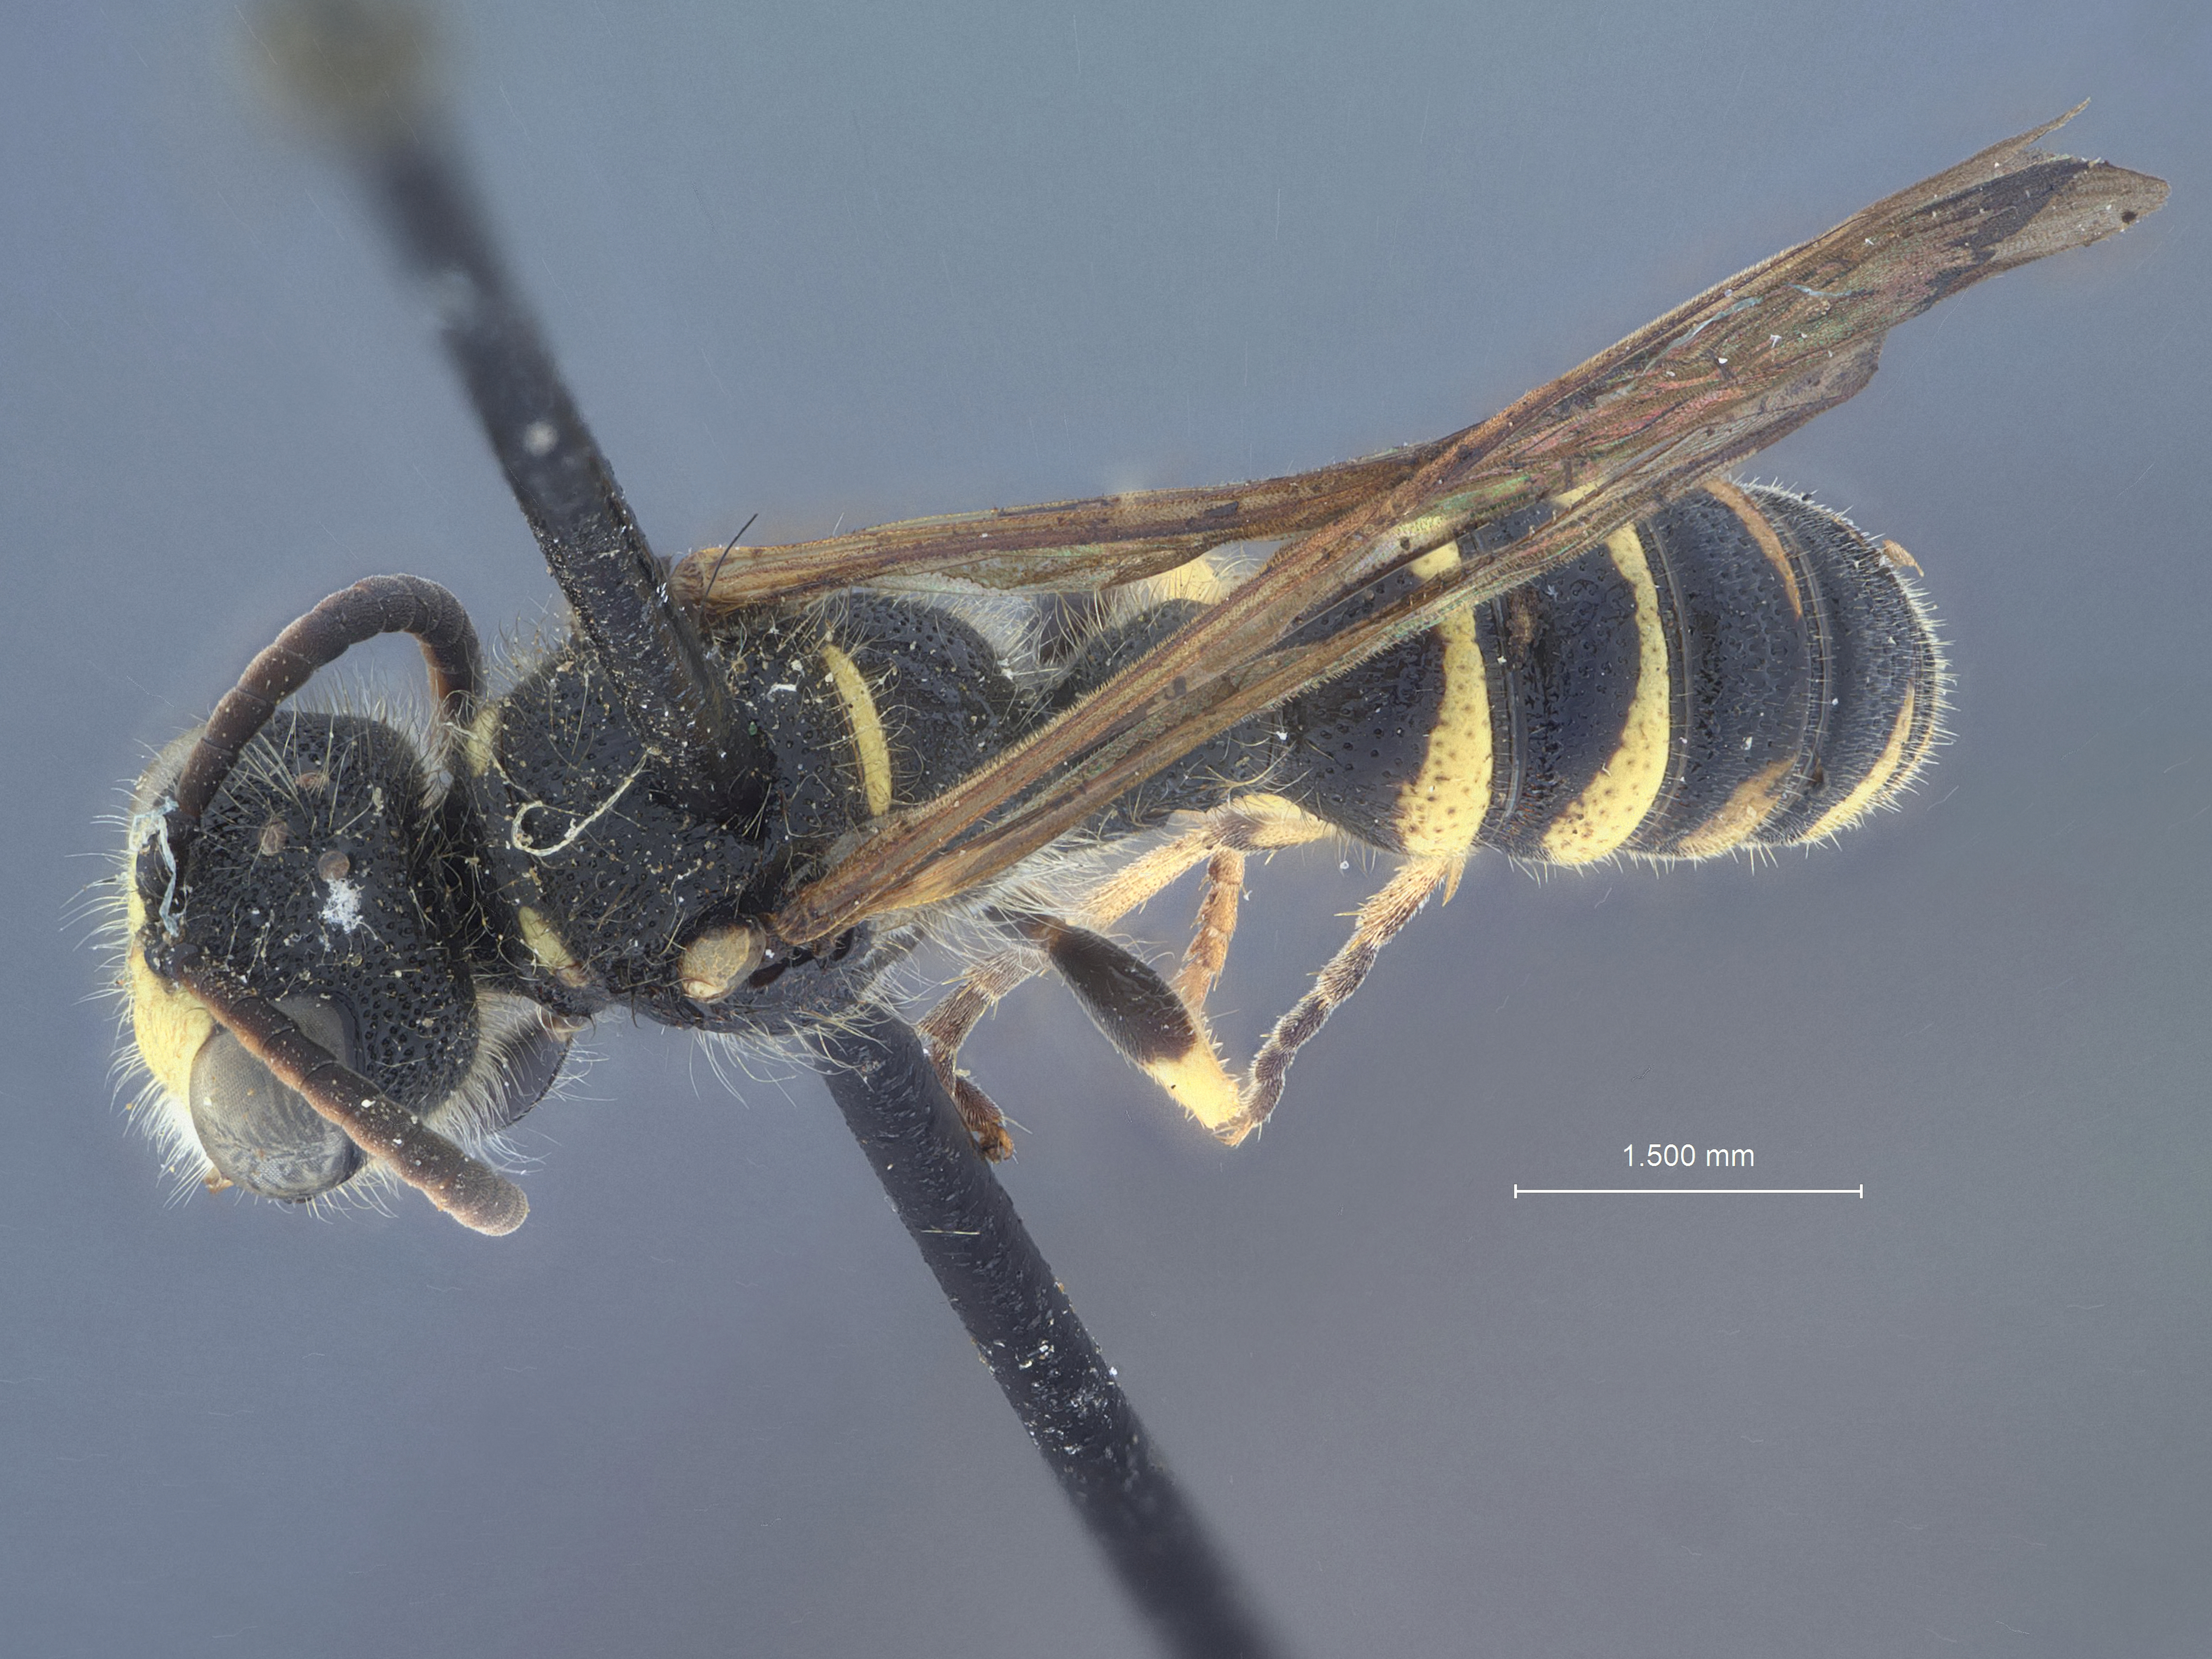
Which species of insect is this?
Cerceris gandarai
